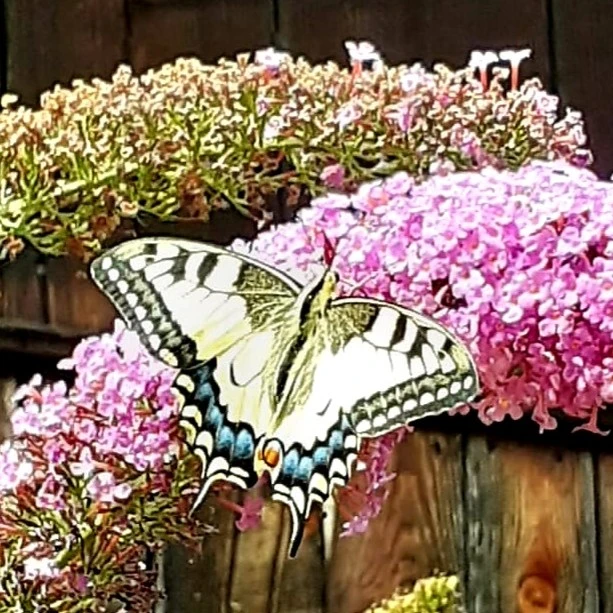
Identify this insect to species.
Papilio machaon
